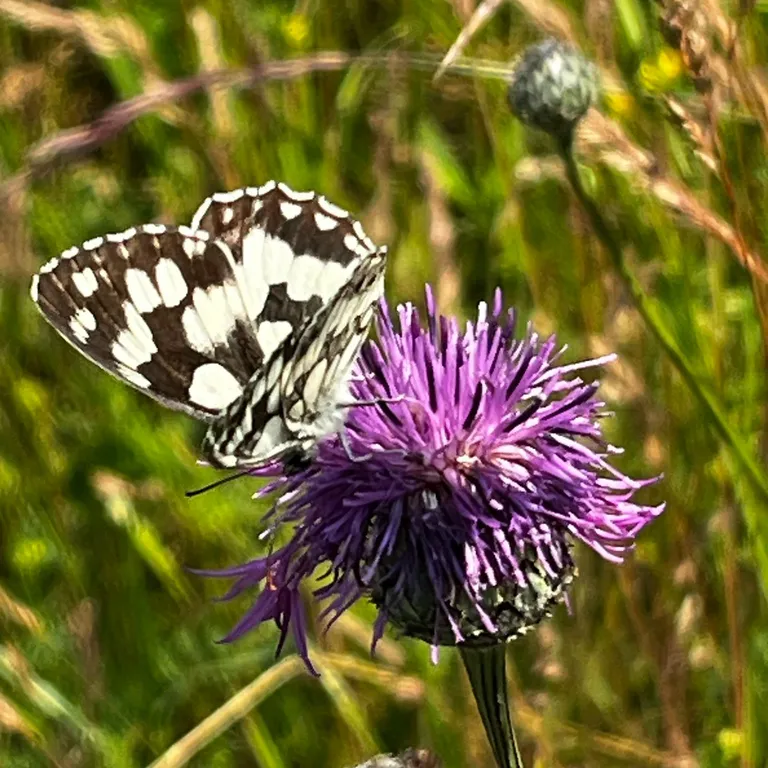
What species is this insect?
Melanargia galathea
